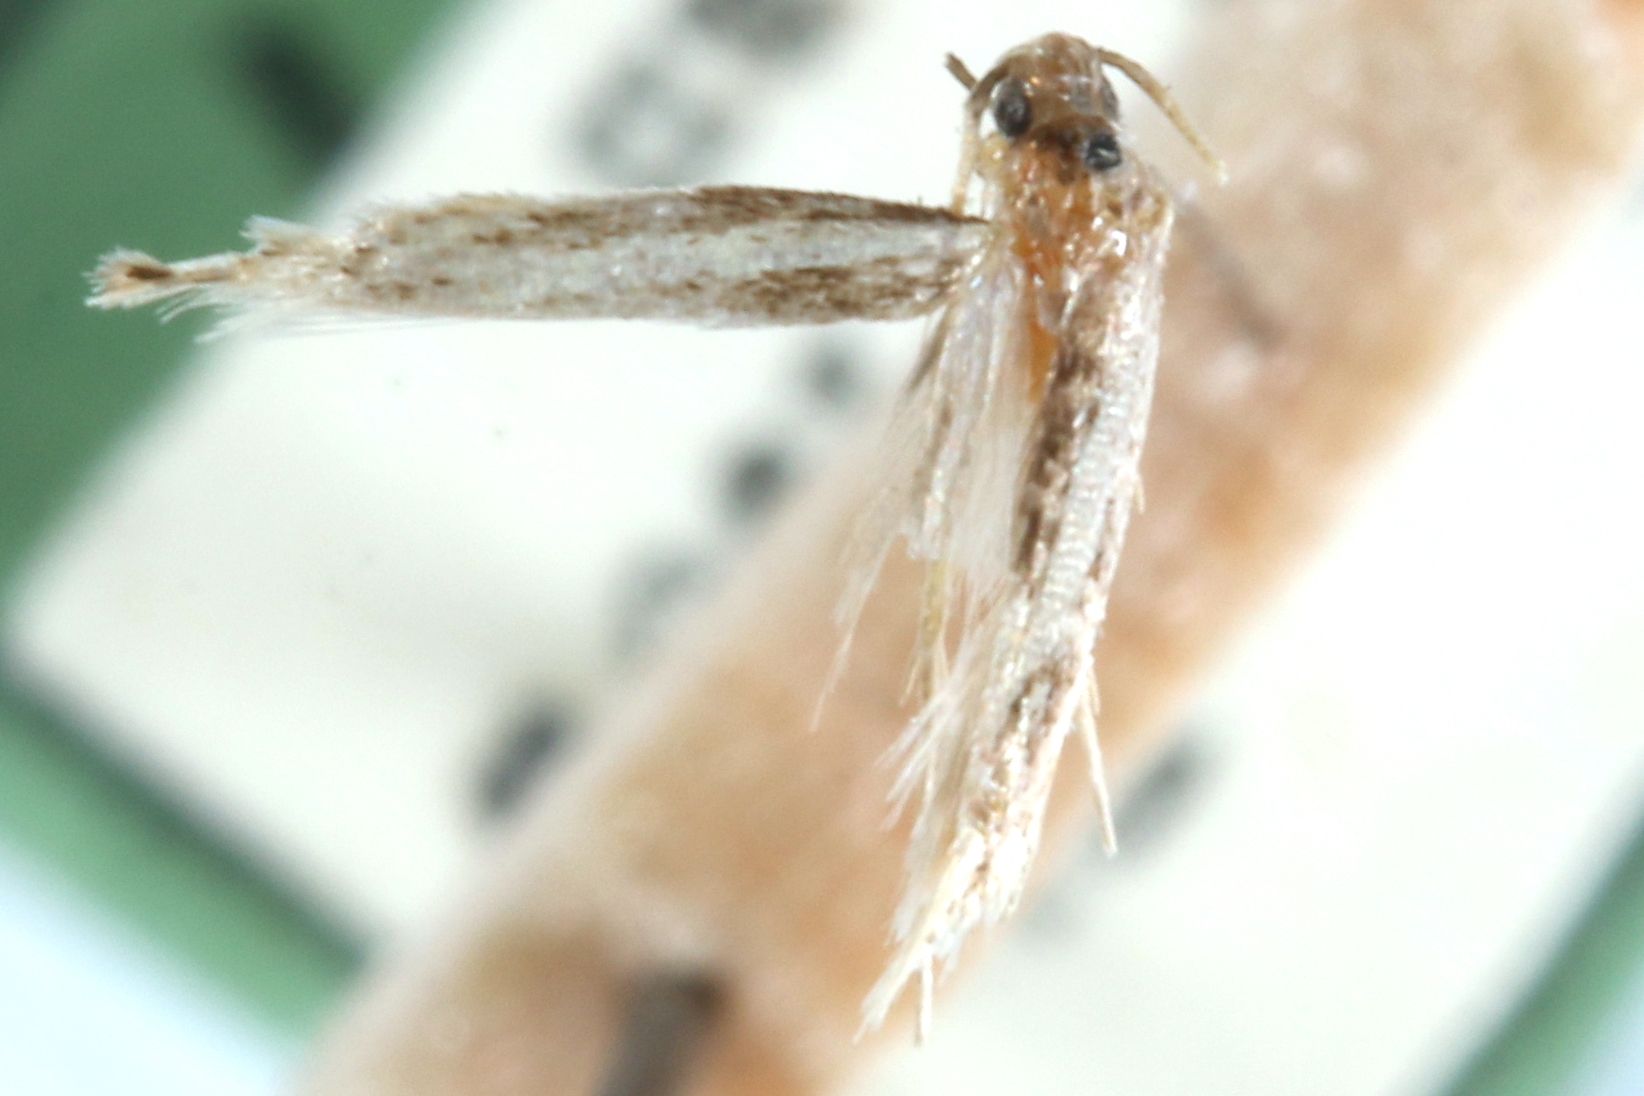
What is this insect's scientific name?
Eralea albalineella
